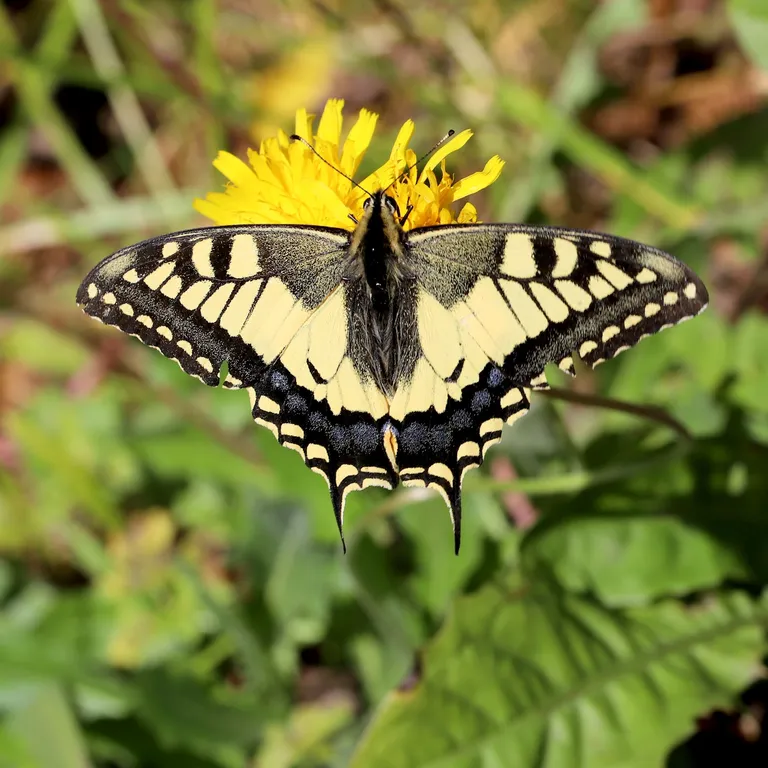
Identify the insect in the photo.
Papilio machaon
